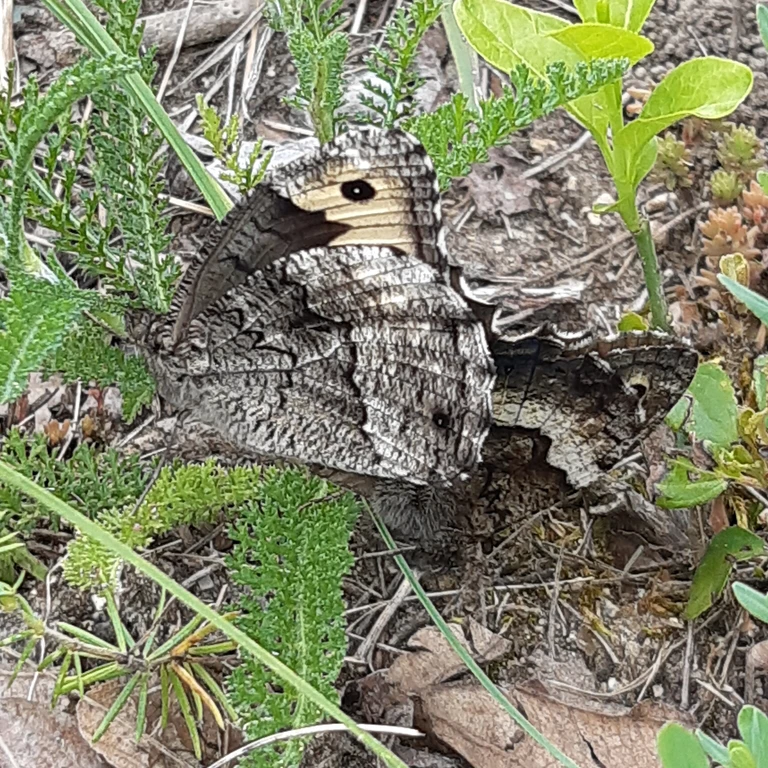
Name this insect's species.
Hipparchia fagi
